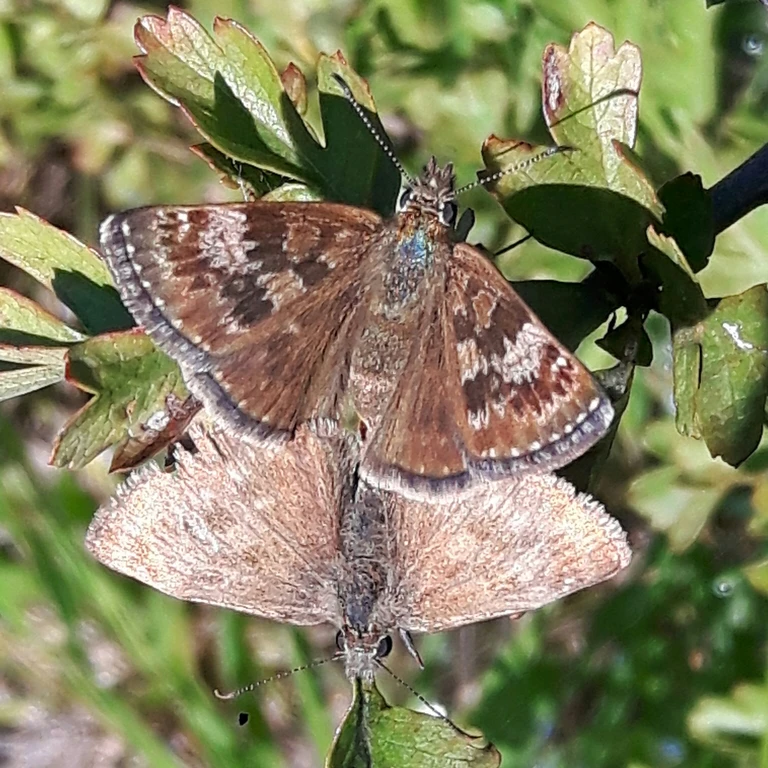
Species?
Erynnis tages
